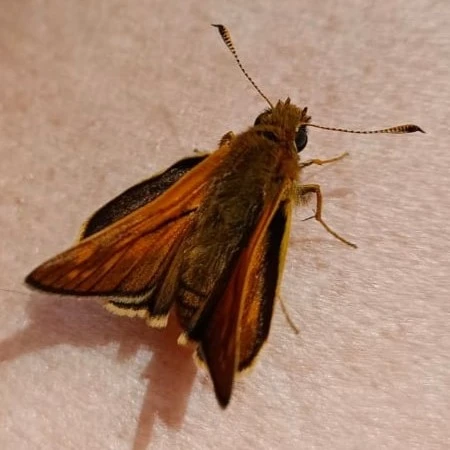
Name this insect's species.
Ochlodes sylvanus (also Ochlodes venata)
